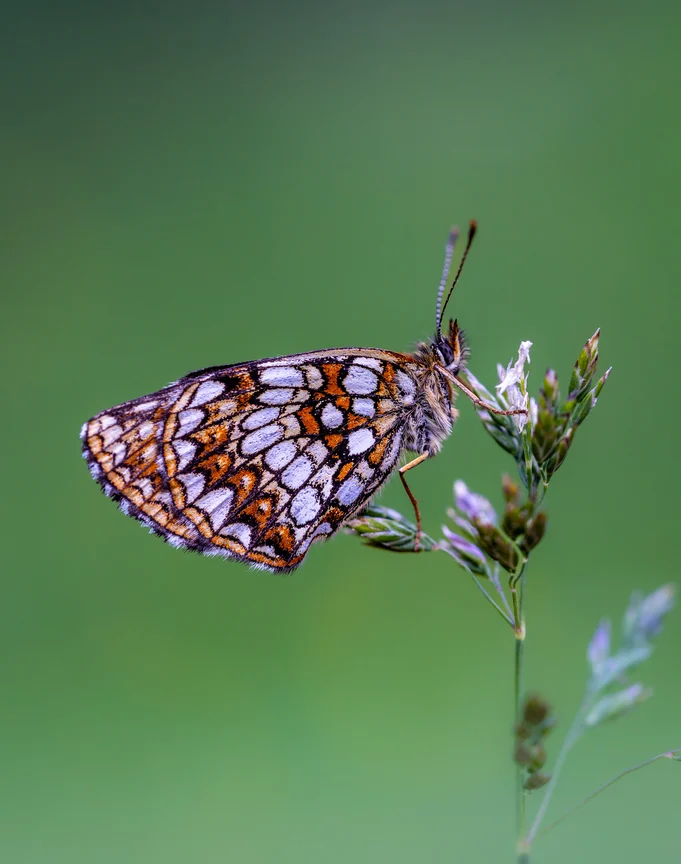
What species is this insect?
Melitaea diamina
